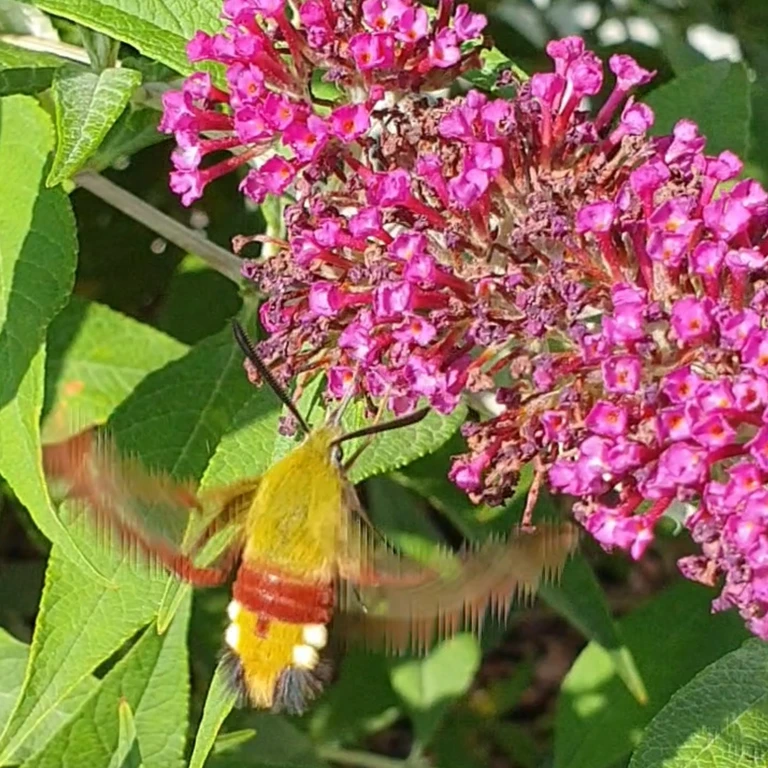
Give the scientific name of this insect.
Hemaris fuciformis
